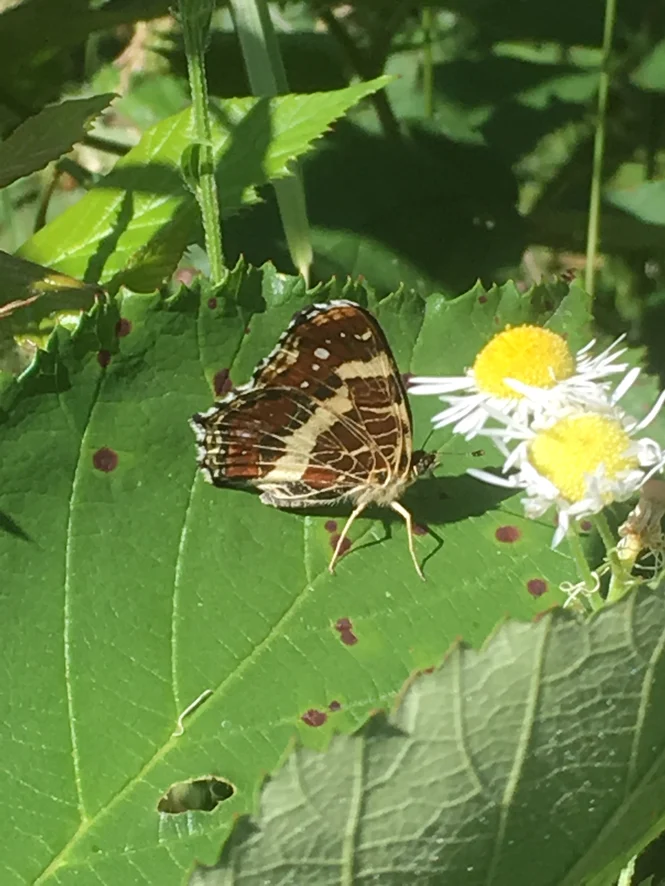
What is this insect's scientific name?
Araschnia levana
